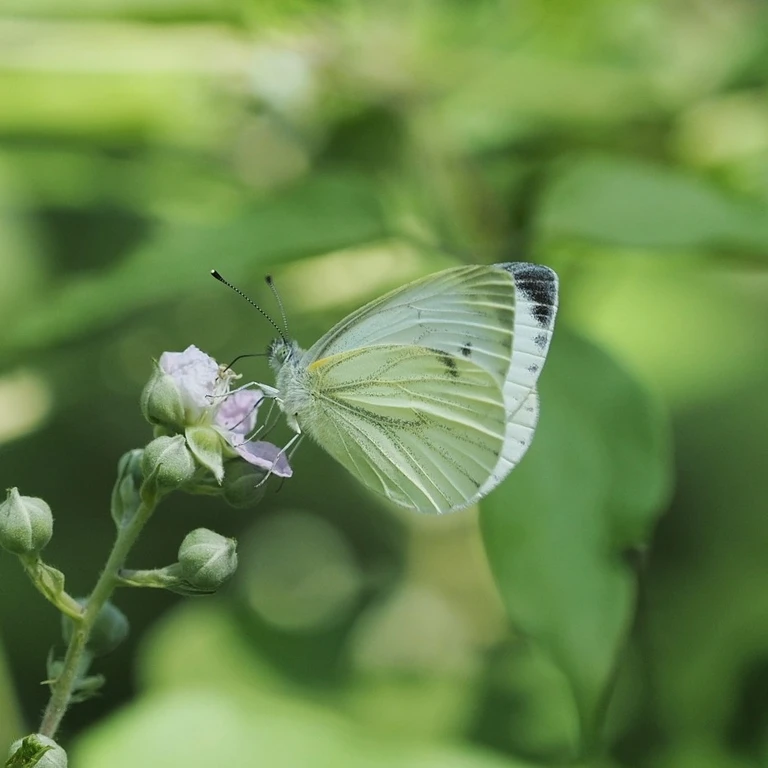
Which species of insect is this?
Pieris napi
